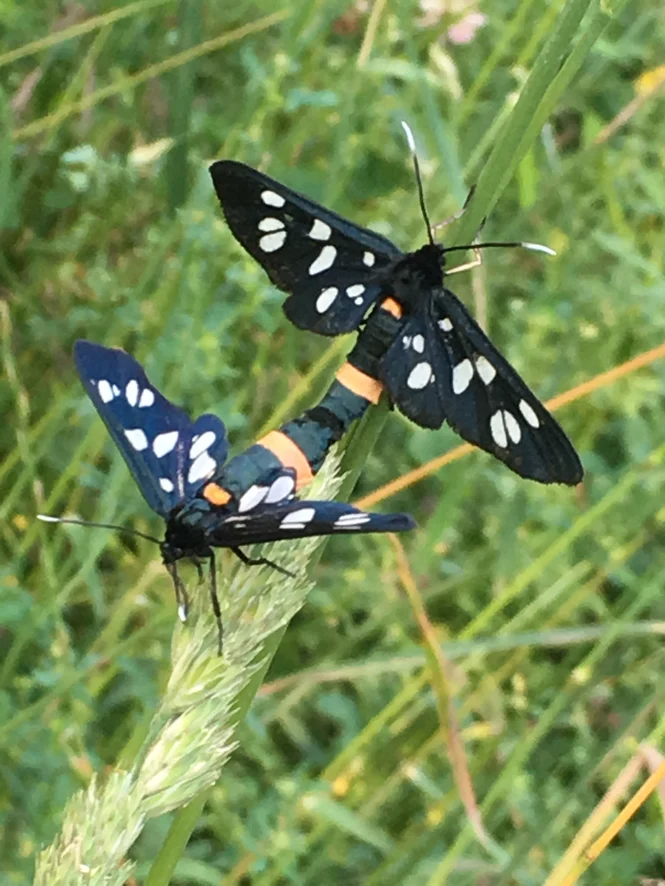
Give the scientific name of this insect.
Amata phegea
